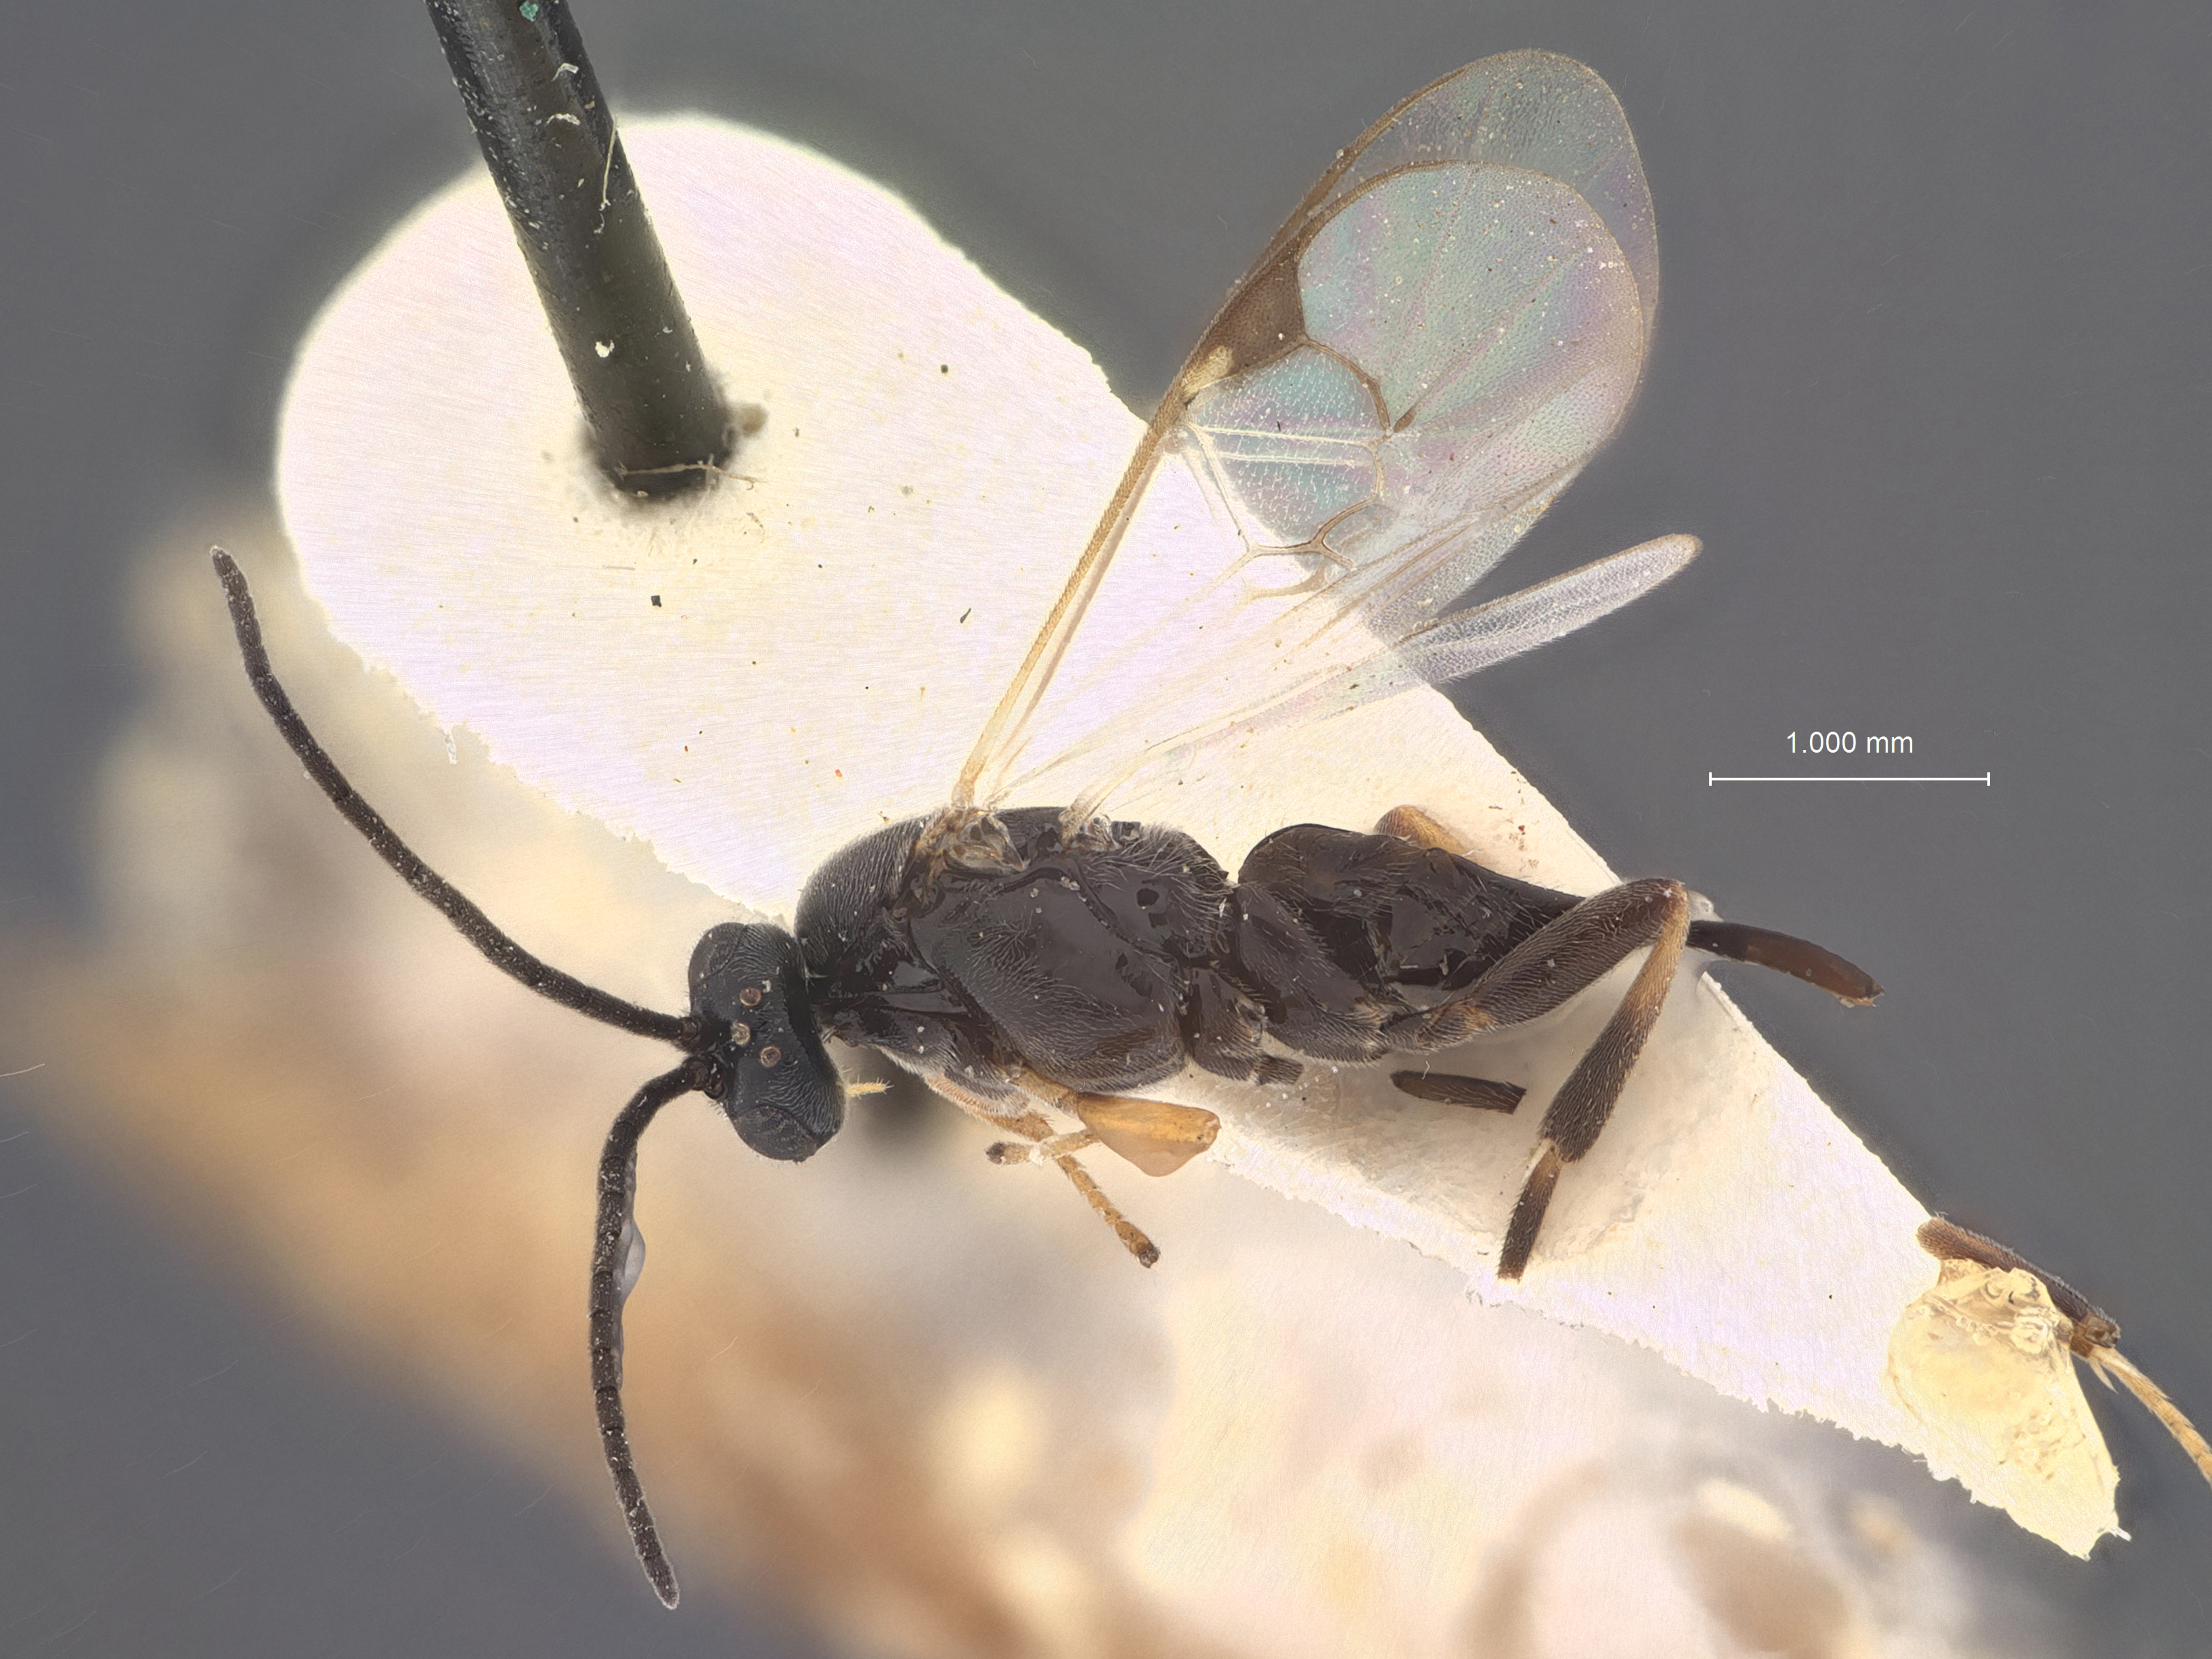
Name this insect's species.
Apanteles oidaematopharae
